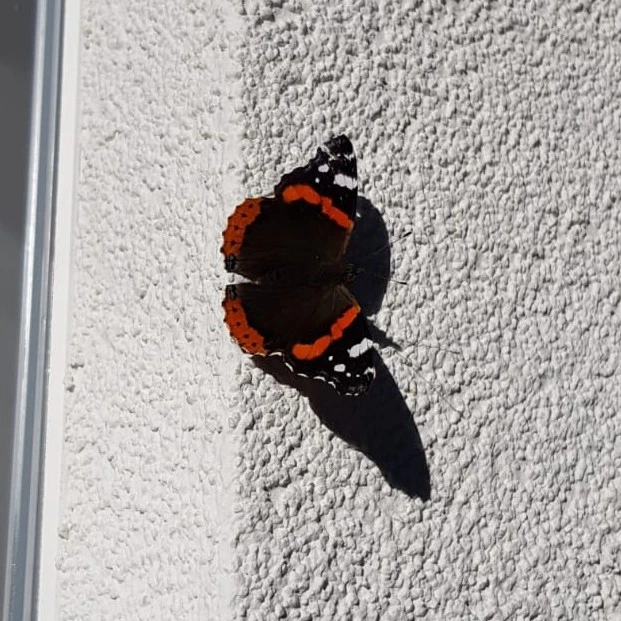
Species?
Vanessa atalanta
